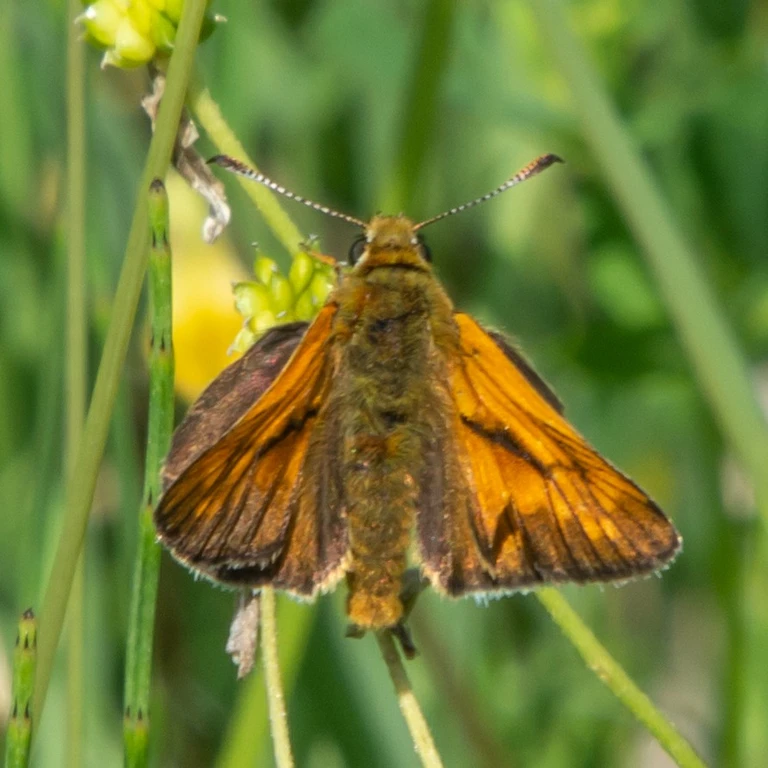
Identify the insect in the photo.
Ochlodes sylvanus (also Ochlodes venata)
